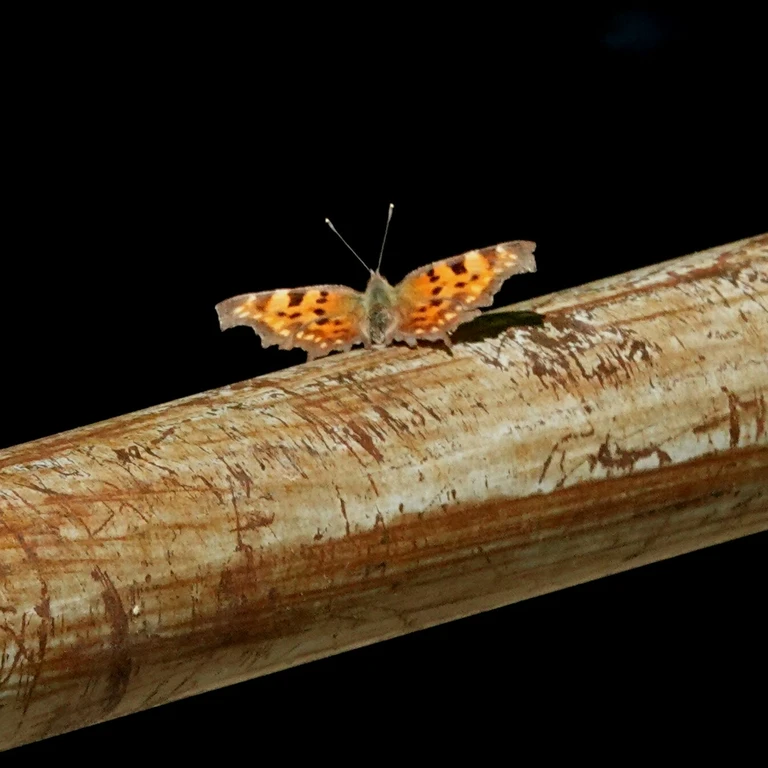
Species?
Polygonia c-album
